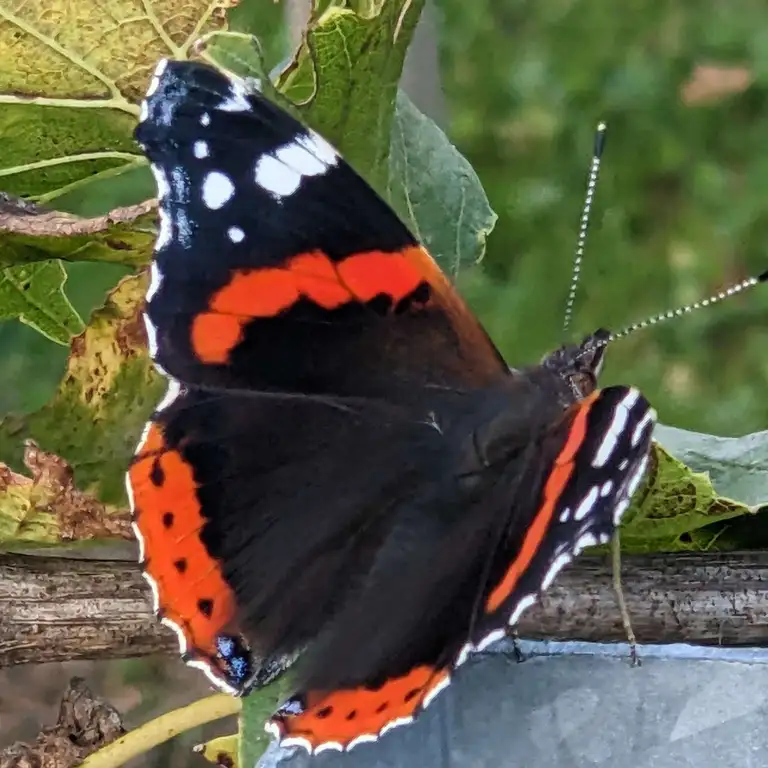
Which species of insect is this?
Vanessa atalanta
